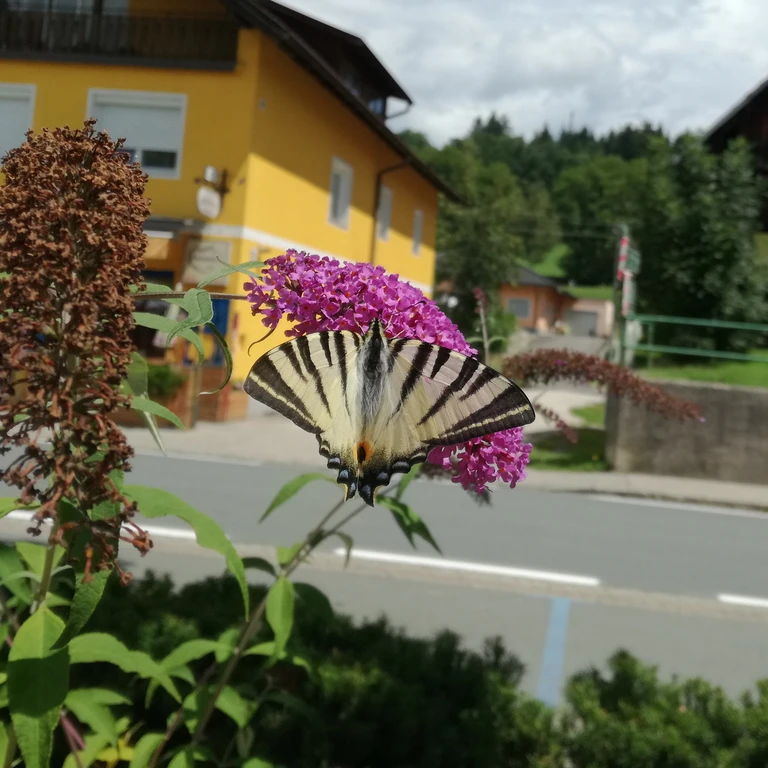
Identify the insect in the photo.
Iphiclides podalirius
